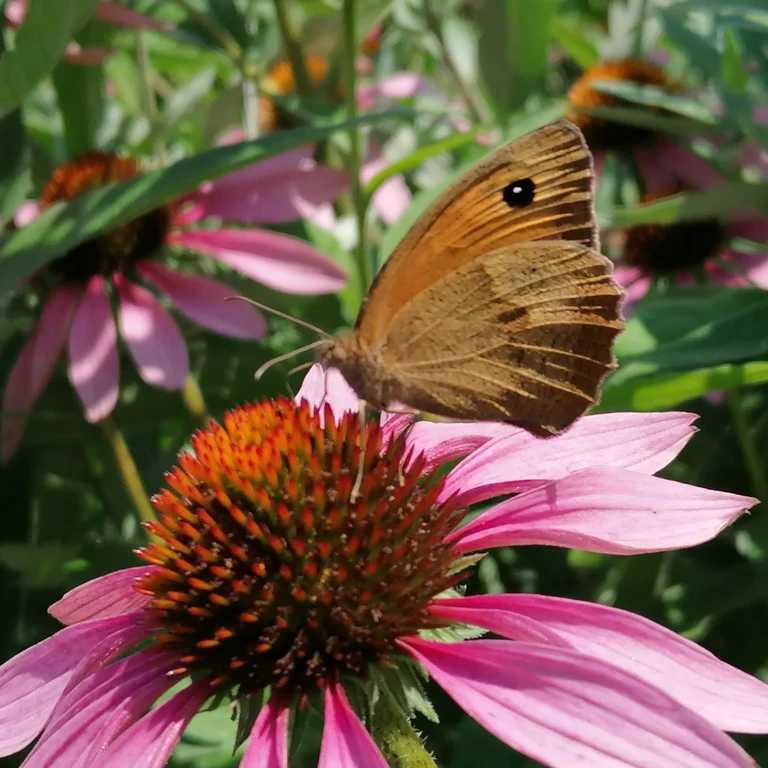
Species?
Maniola jurtina
